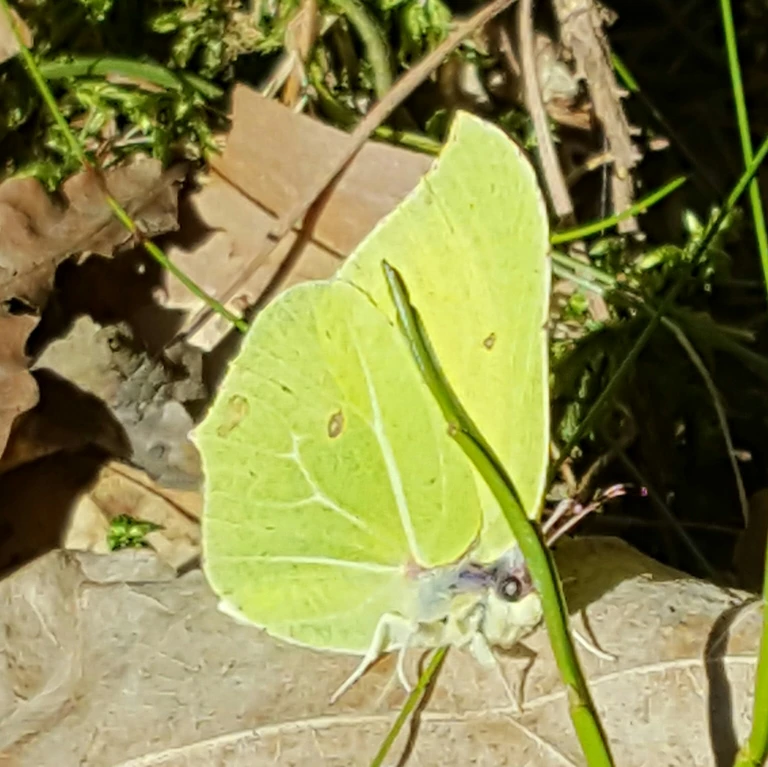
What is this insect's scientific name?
Gonepteryx rhamni
